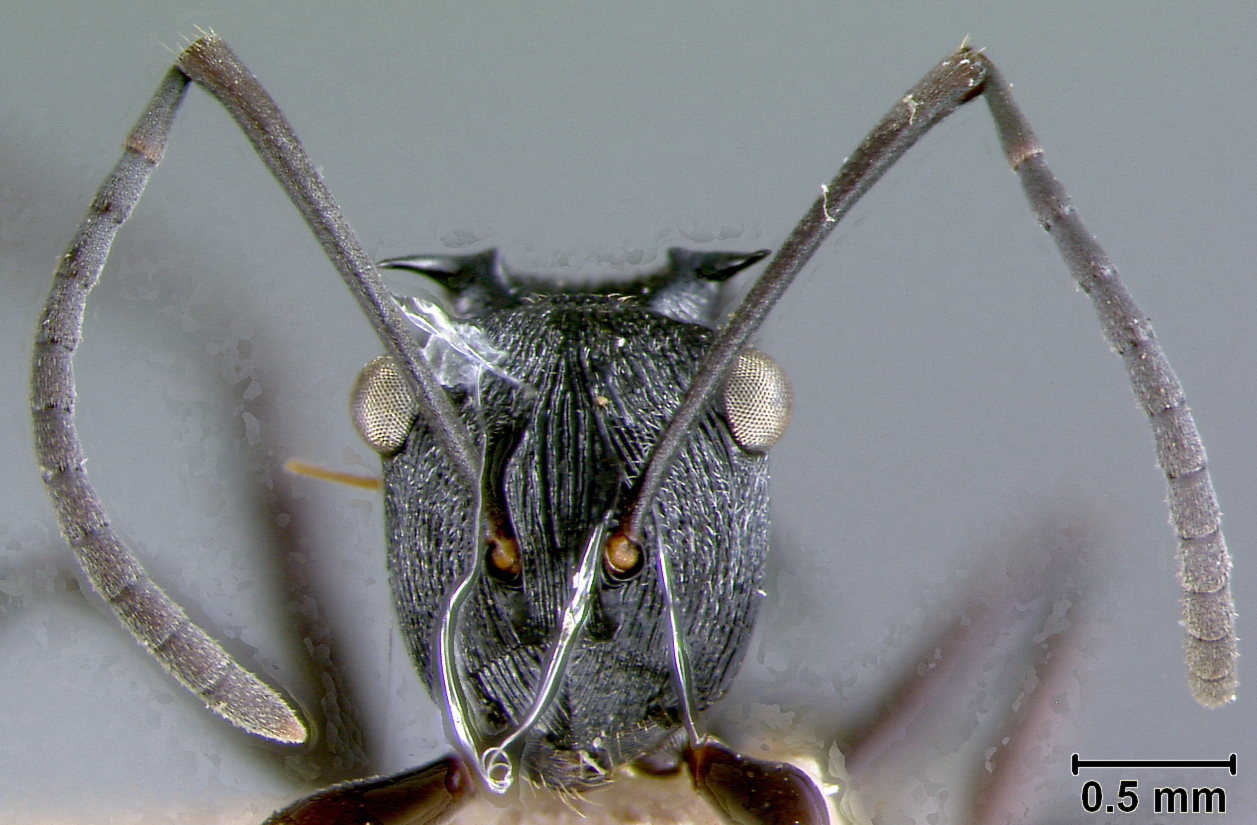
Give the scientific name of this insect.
Polyrhachis santschi
